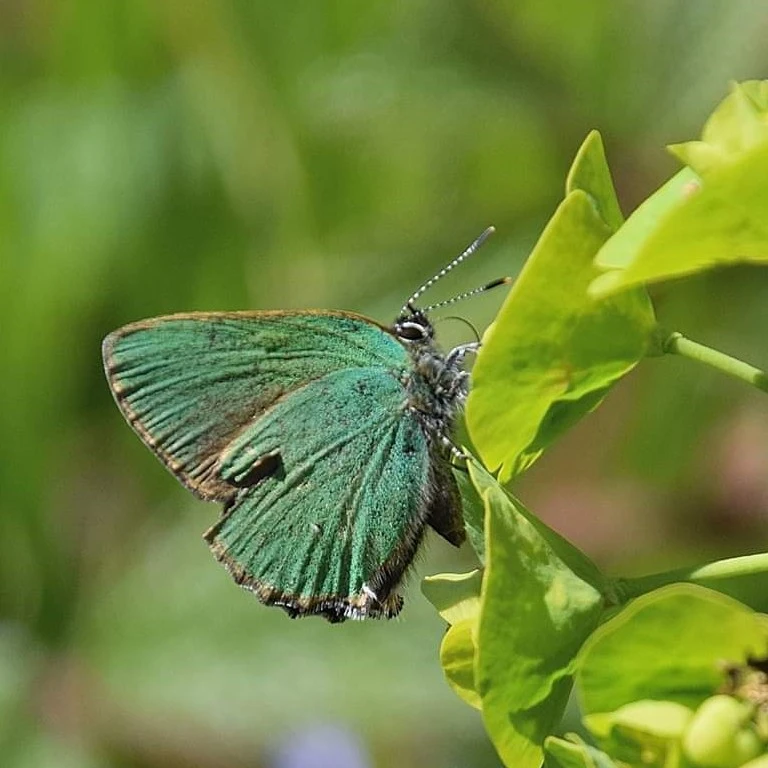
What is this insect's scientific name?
Callophrys rubi
